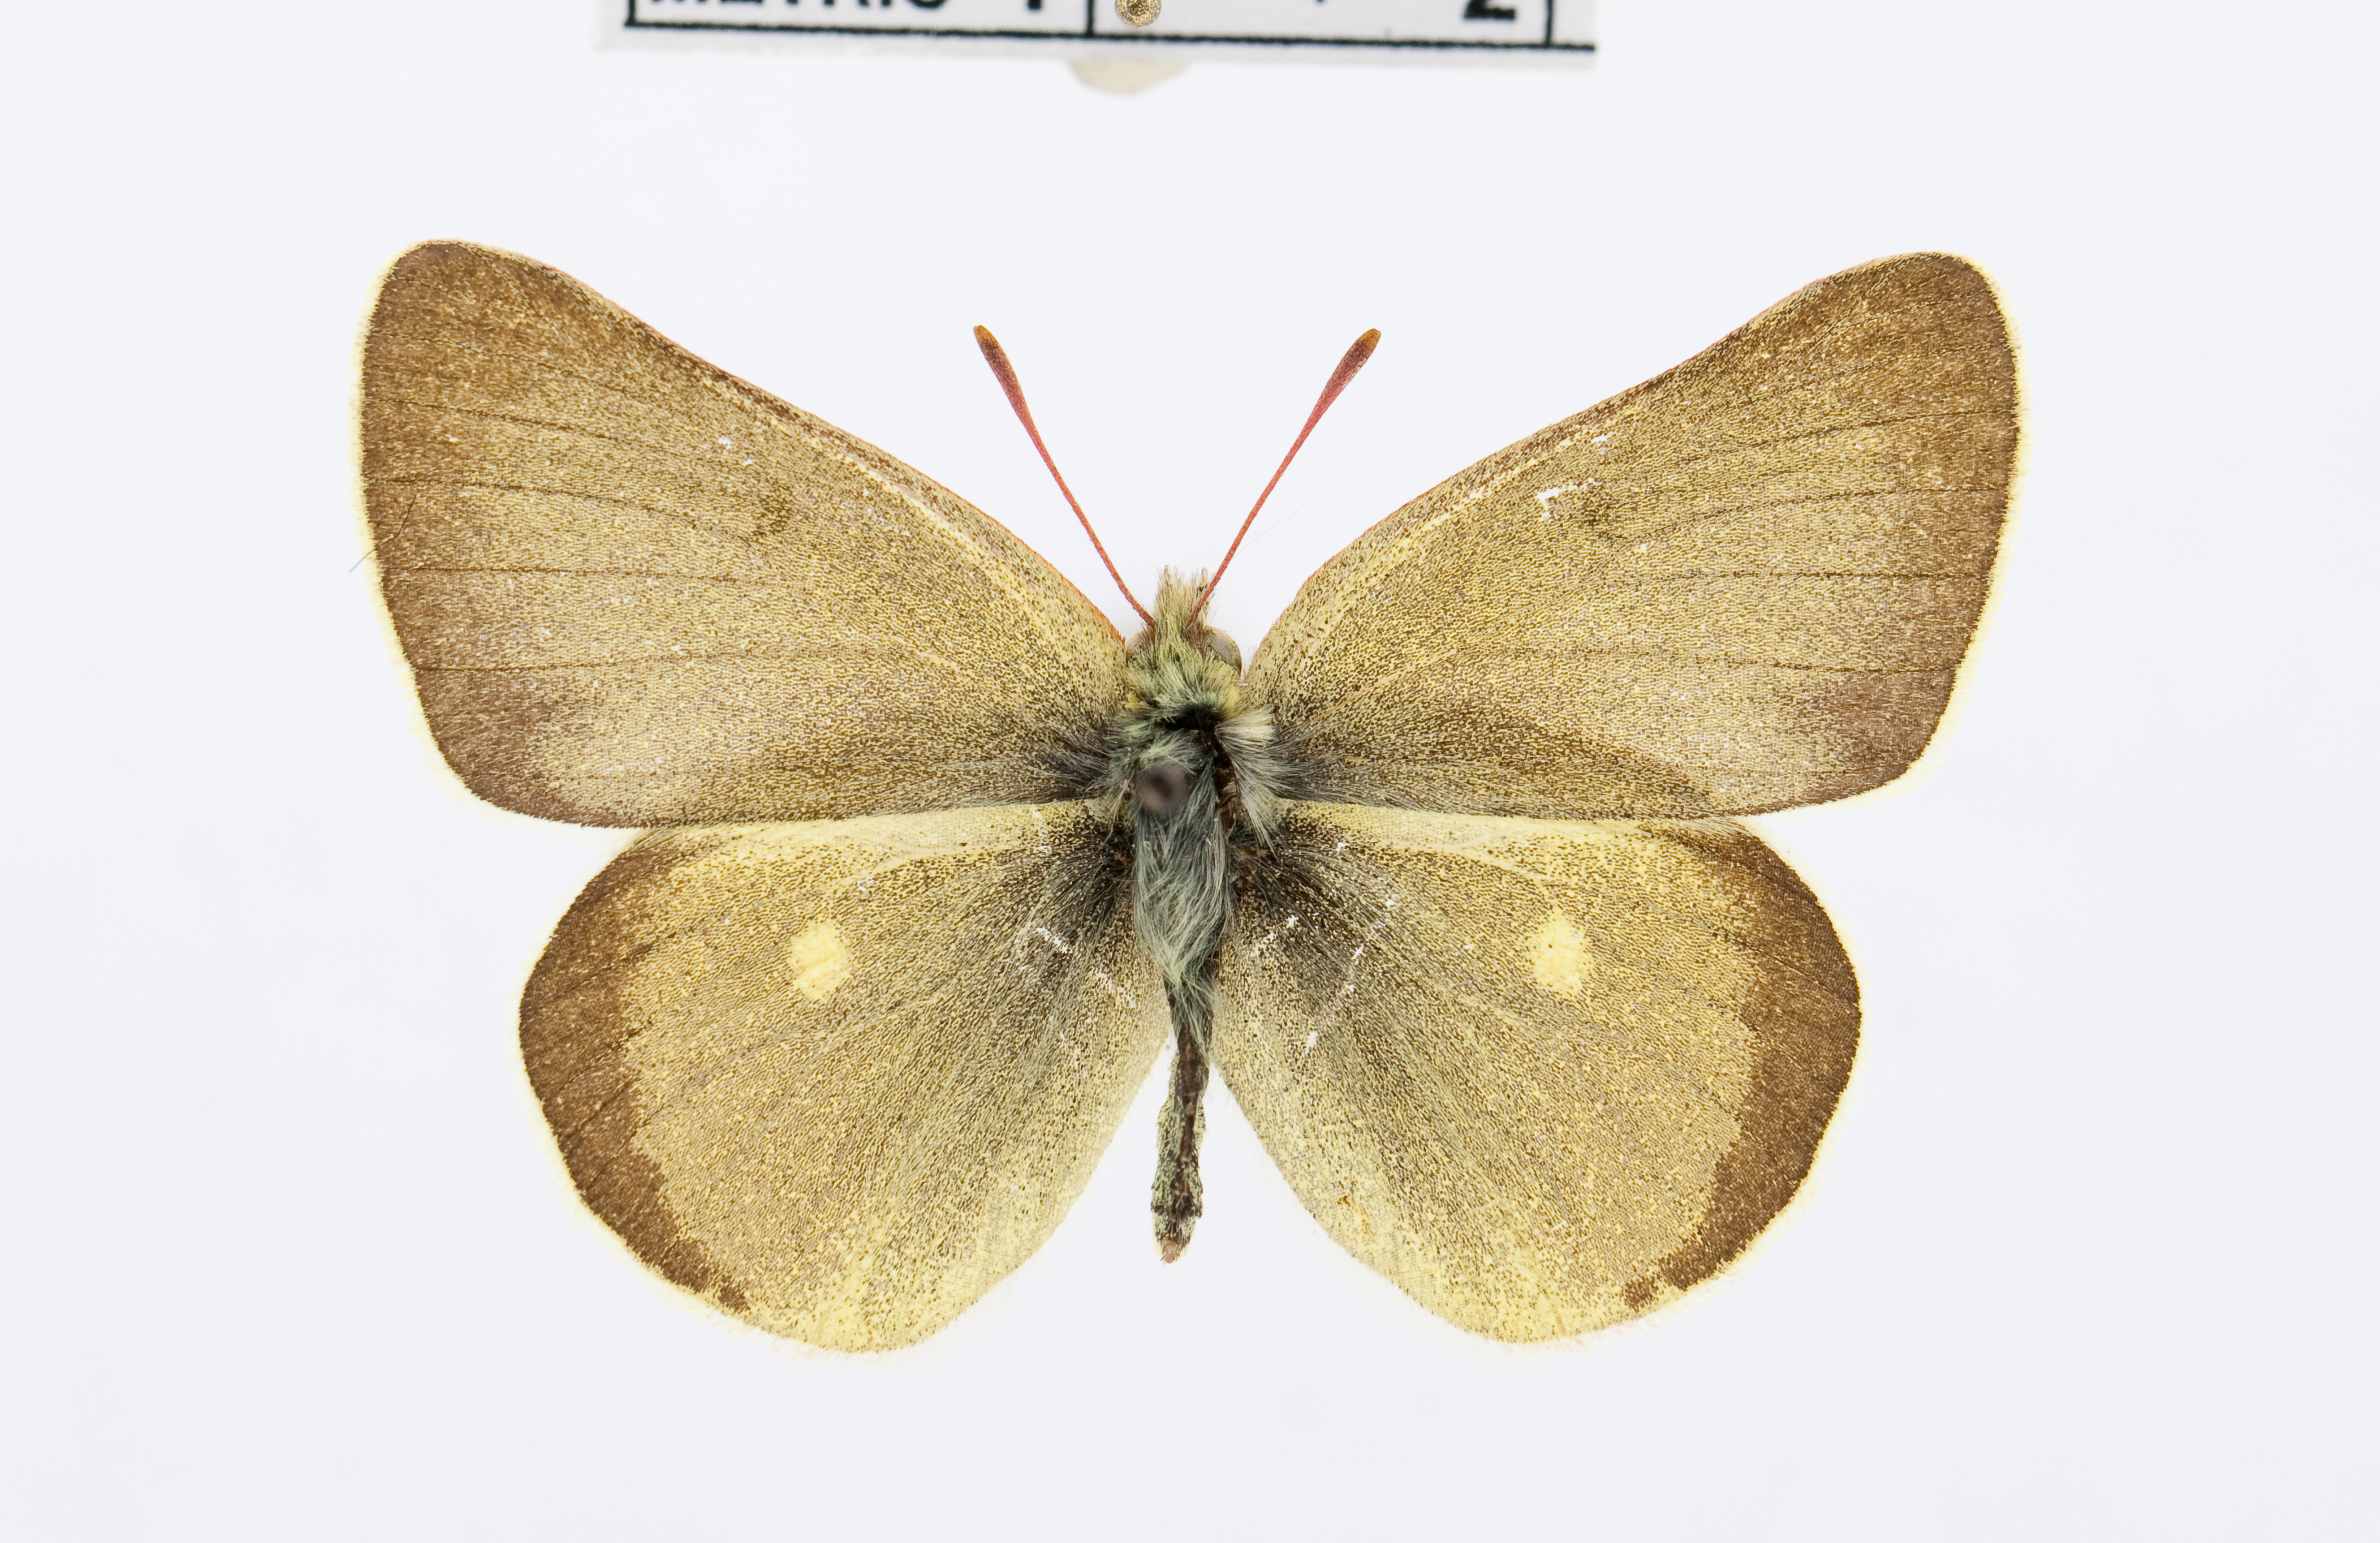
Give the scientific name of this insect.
Colias dimera
